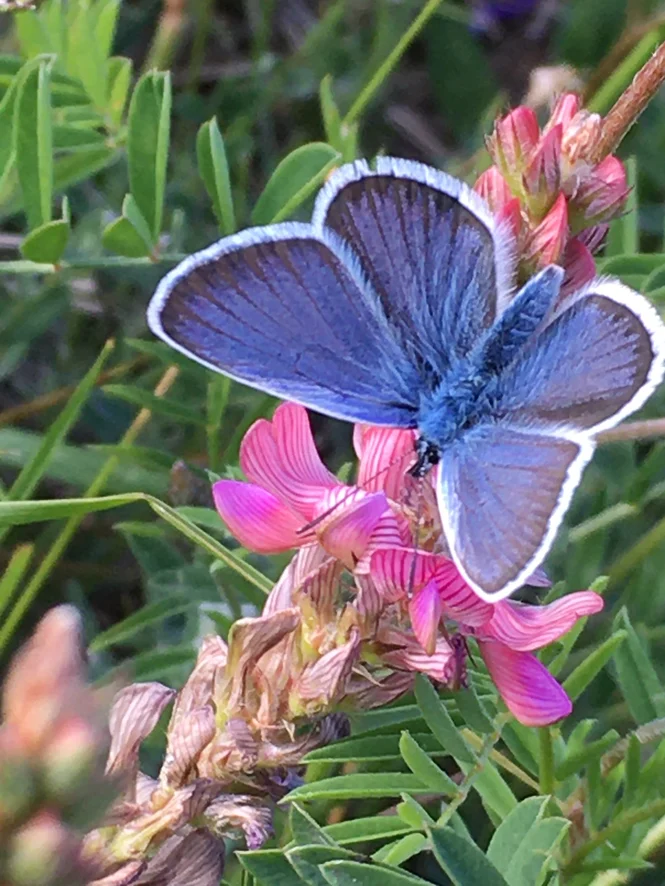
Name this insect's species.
Plebejus argus
